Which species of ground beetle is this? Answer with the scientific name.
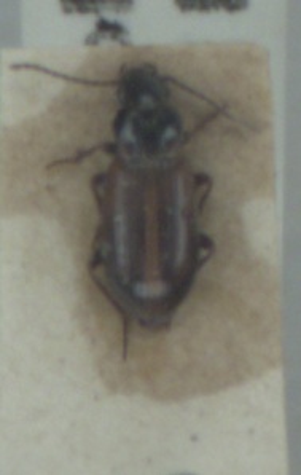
Dicheirotrichus cognatus
